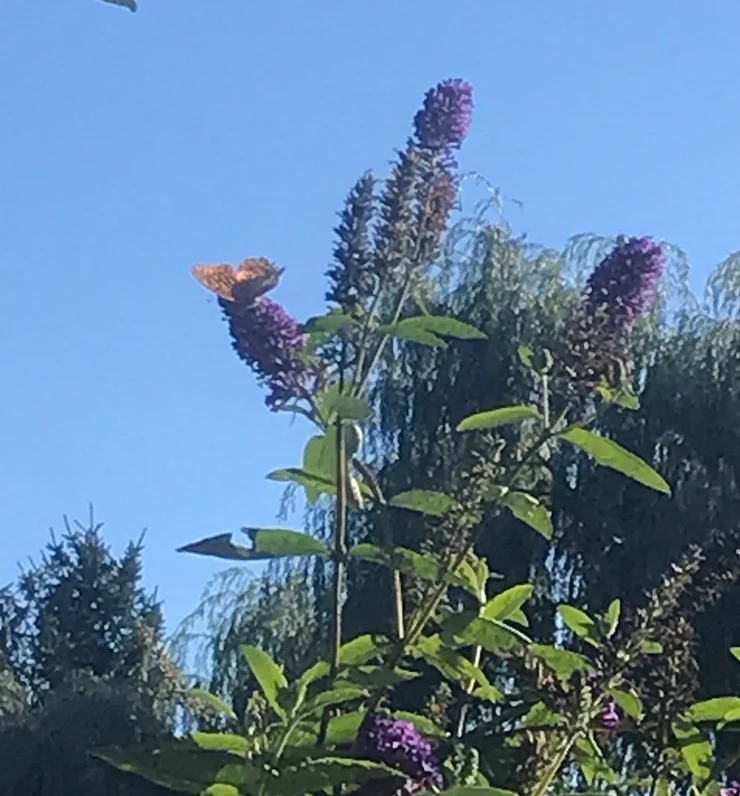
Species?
Argynnis paphia
